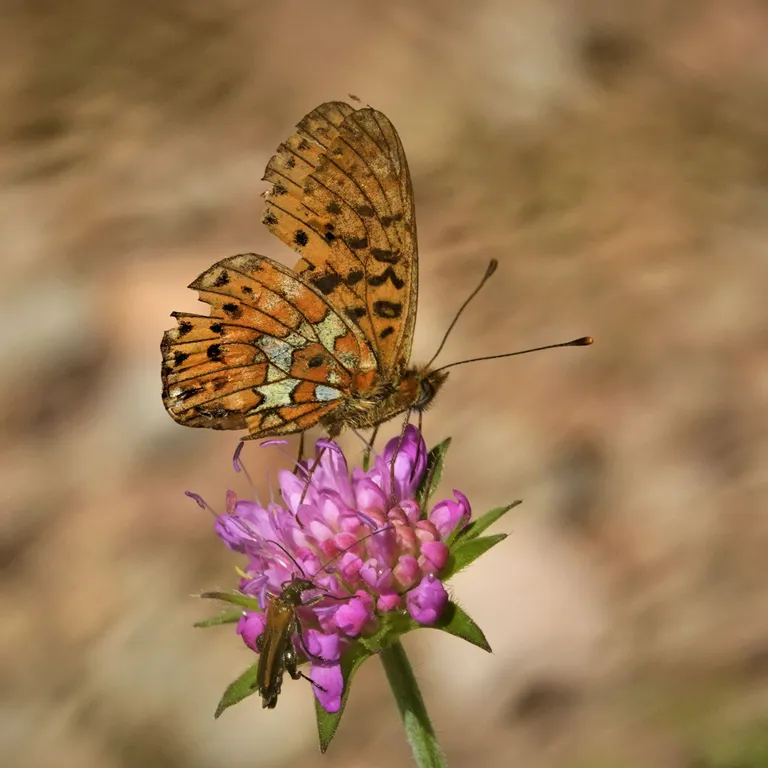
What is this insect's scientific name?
Boloria euphrosyne (also Clossiana euphrosyne)
